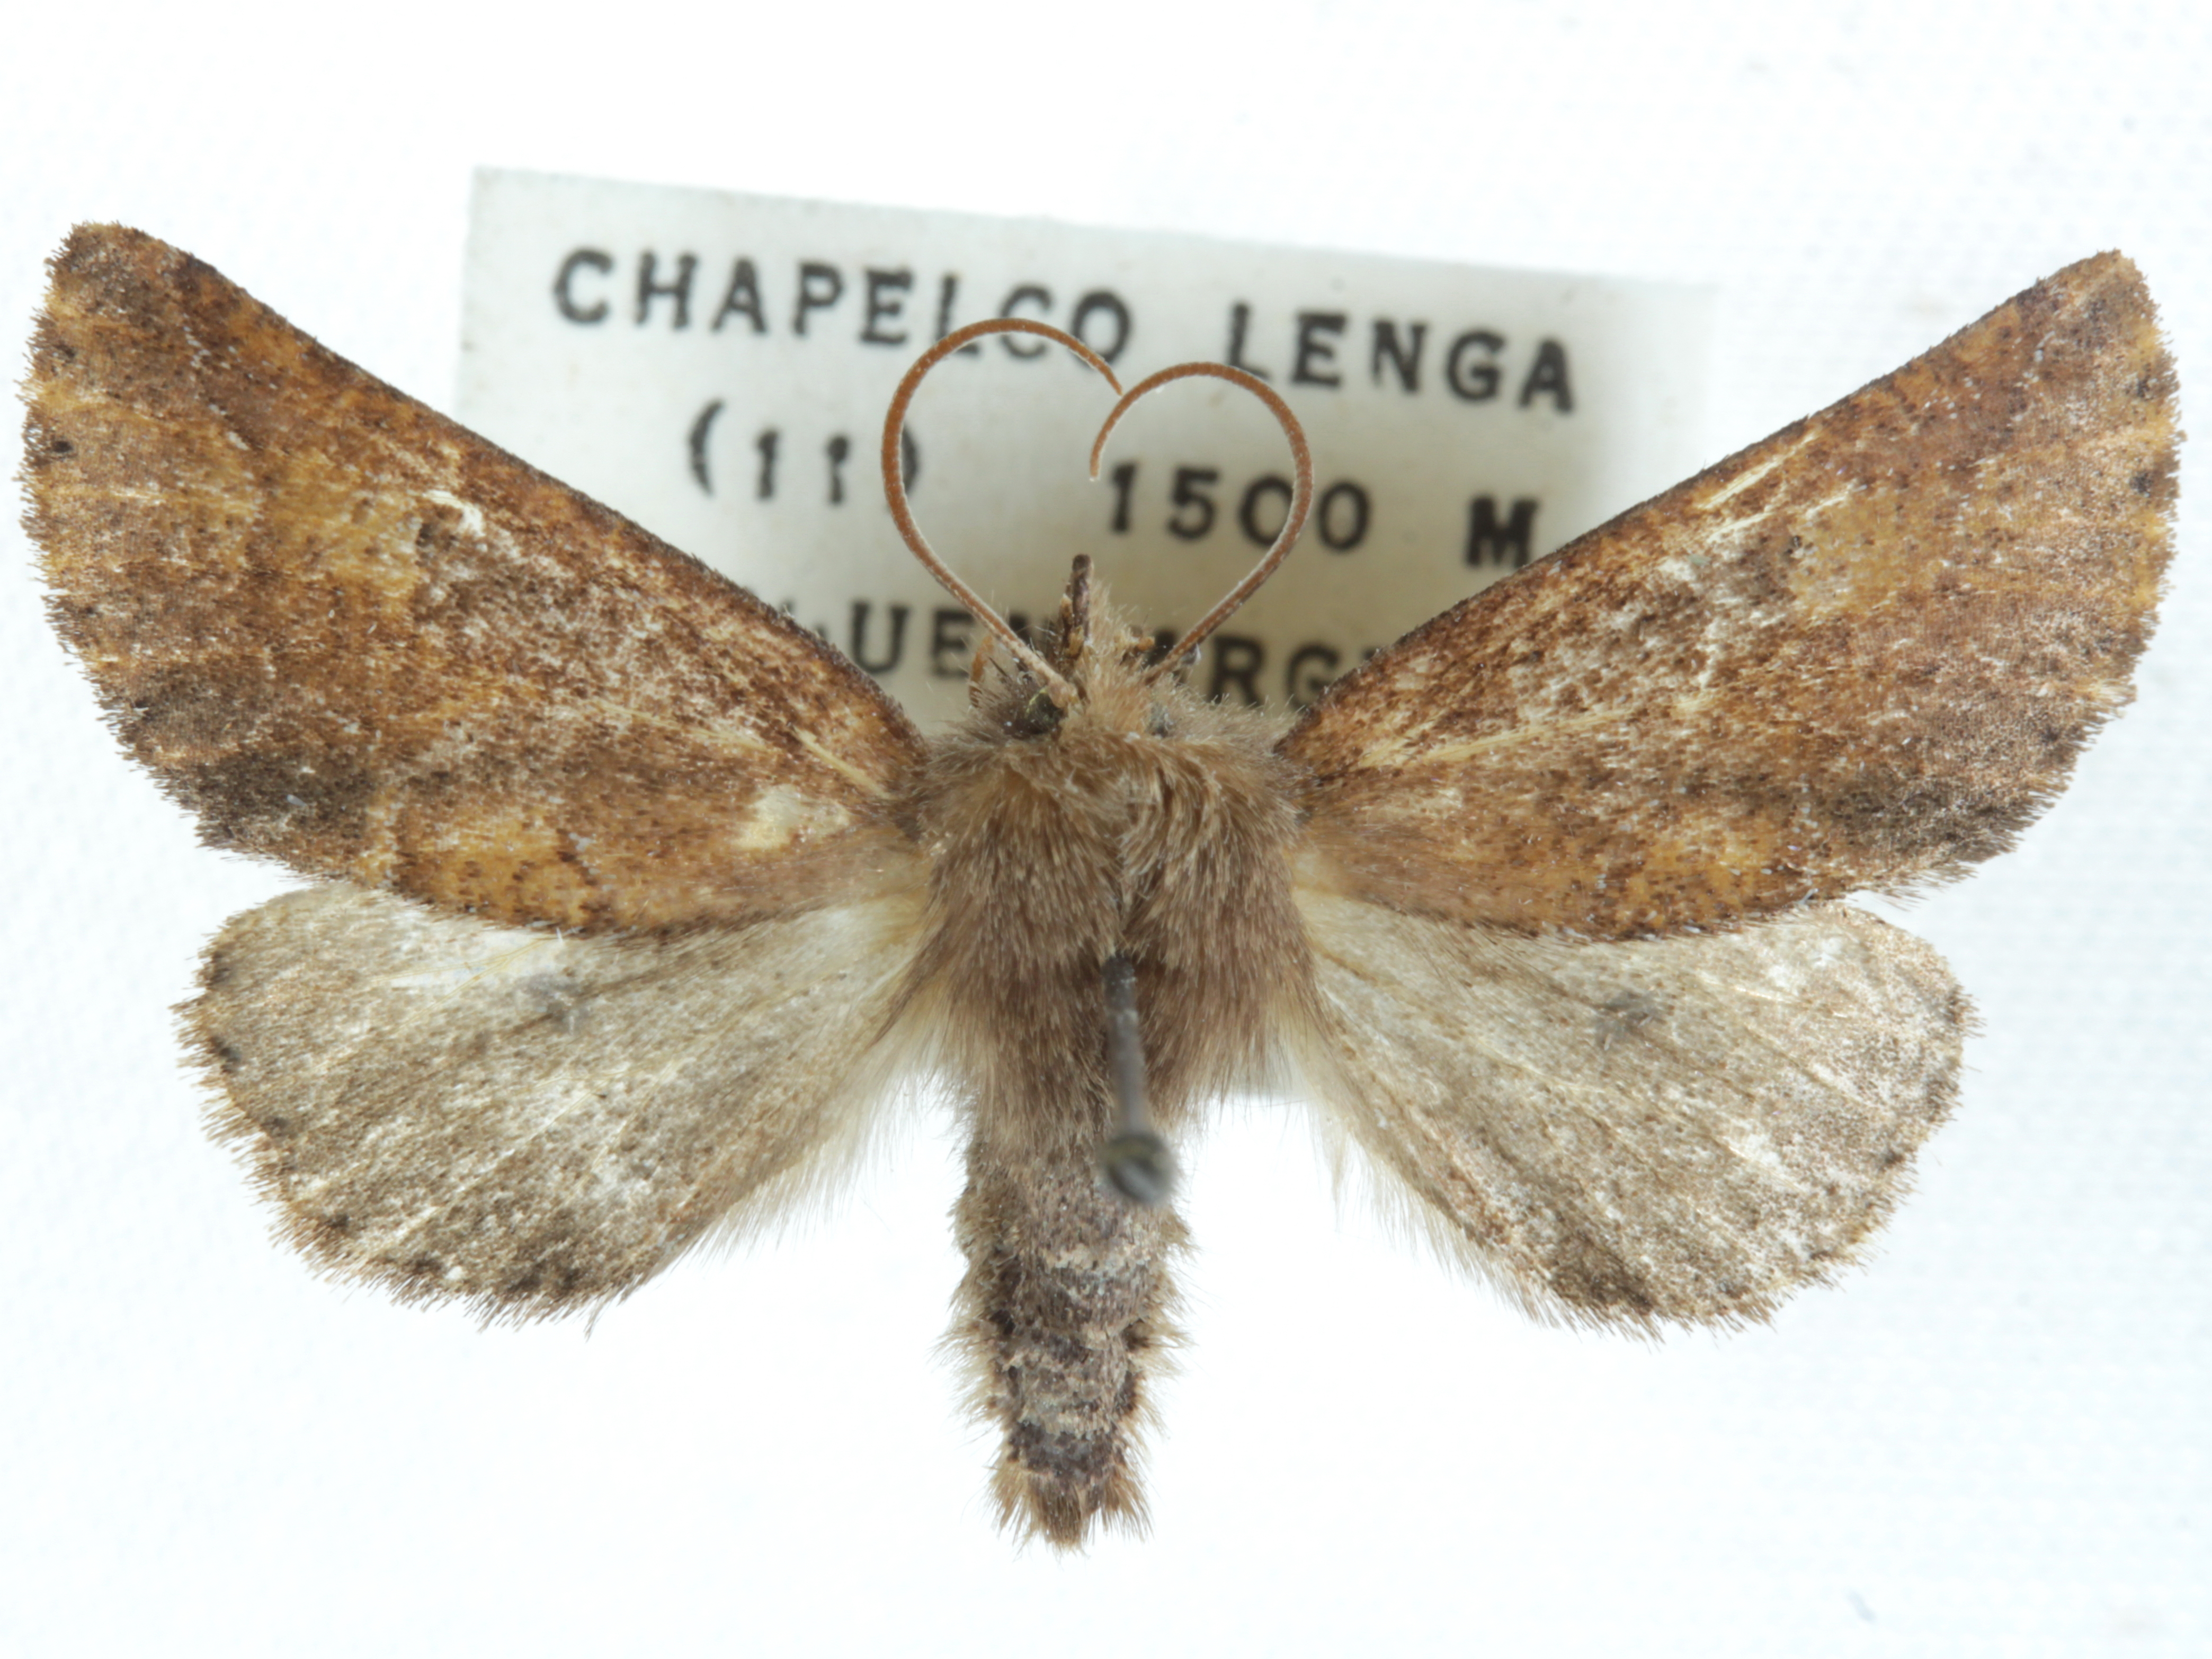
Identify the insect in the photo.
Omaguacua truncata
